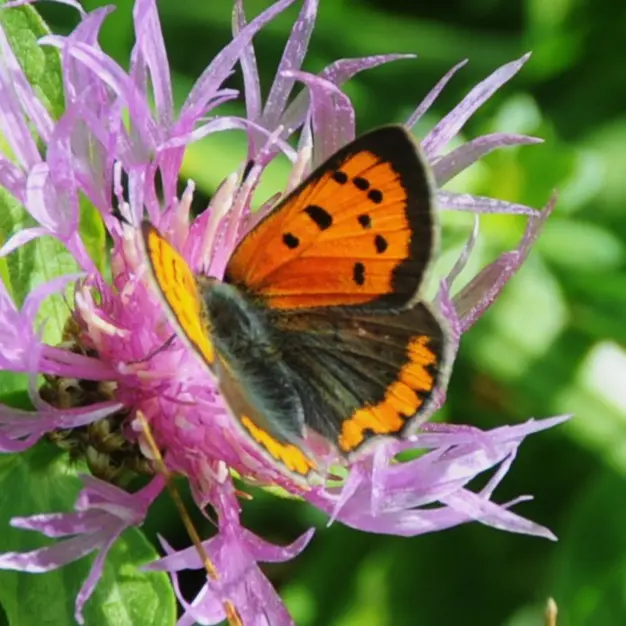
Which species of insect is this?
Lycaena phlaeas
